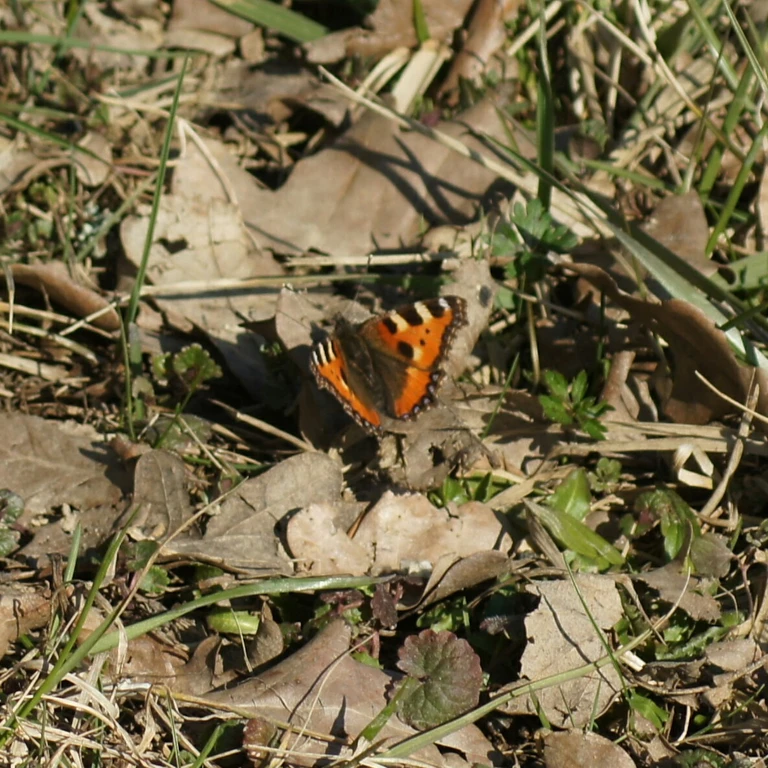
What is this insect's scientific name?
Aglais urticae
